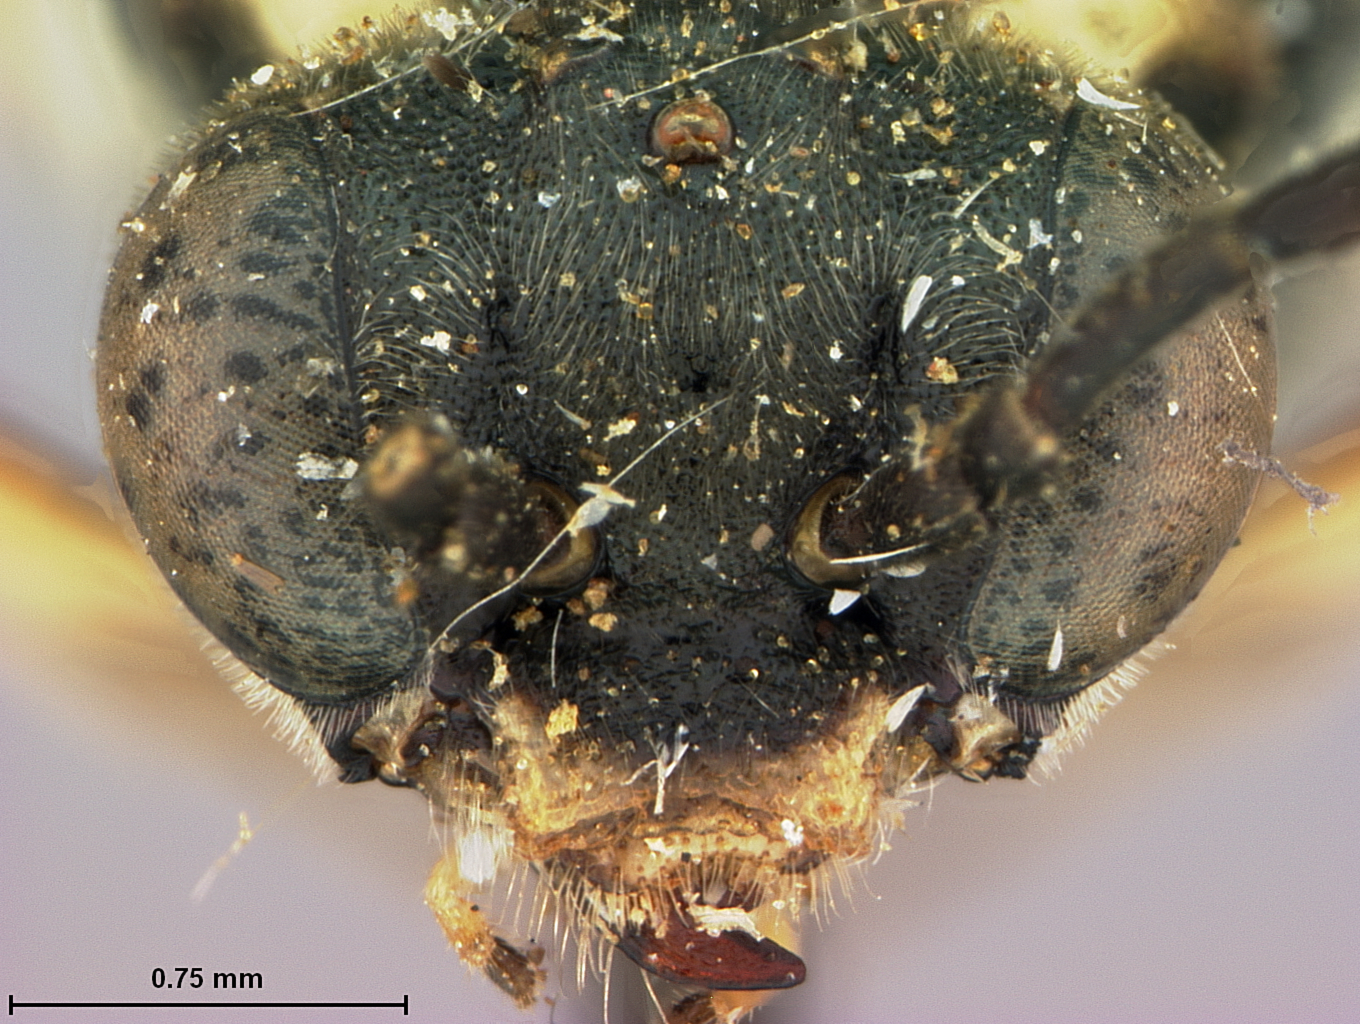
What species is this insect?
Macrophya doanei
